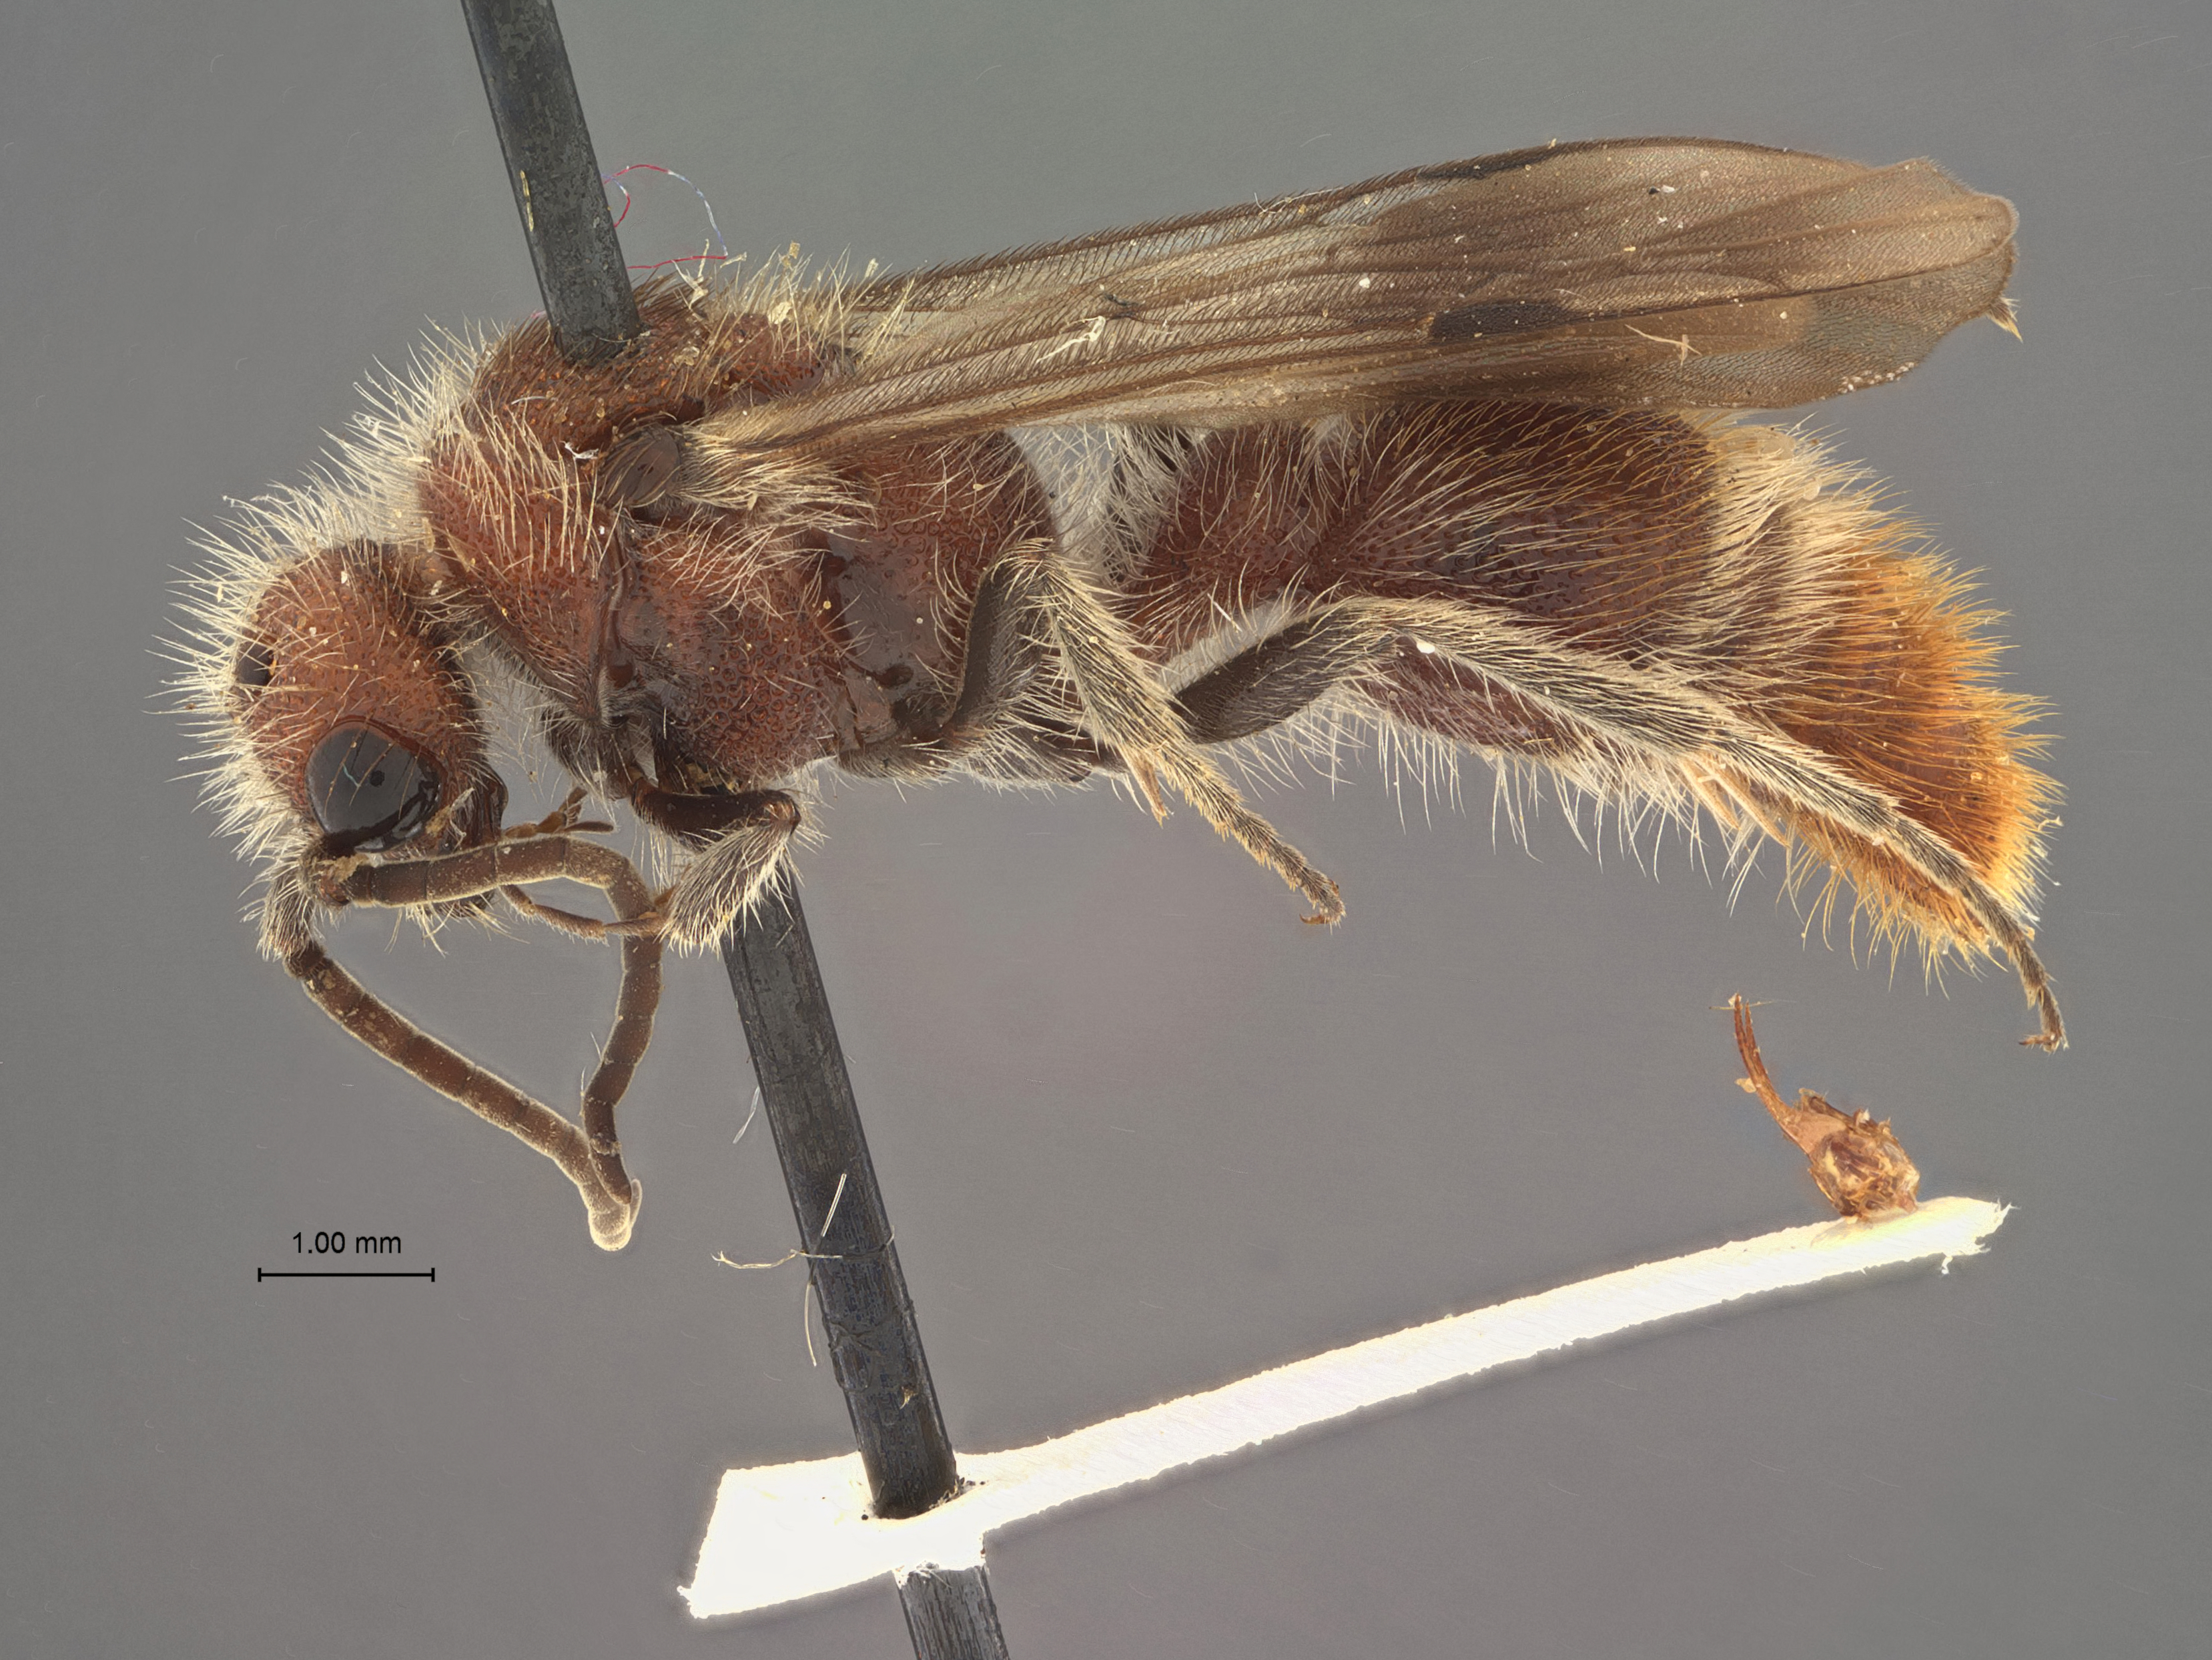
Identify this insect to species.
Photomorphus juanita
